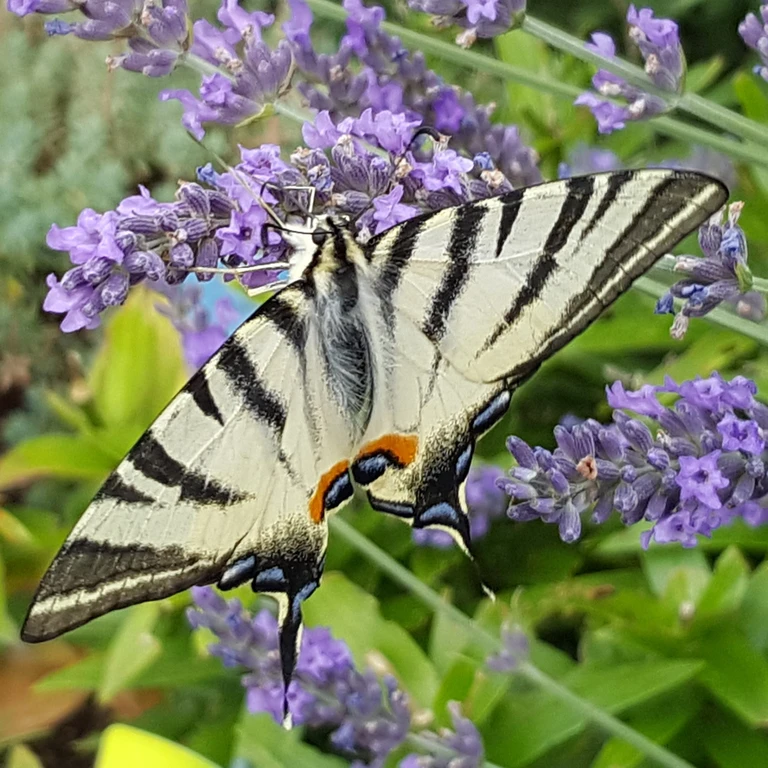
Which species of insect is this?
Iphiclides podalirius
